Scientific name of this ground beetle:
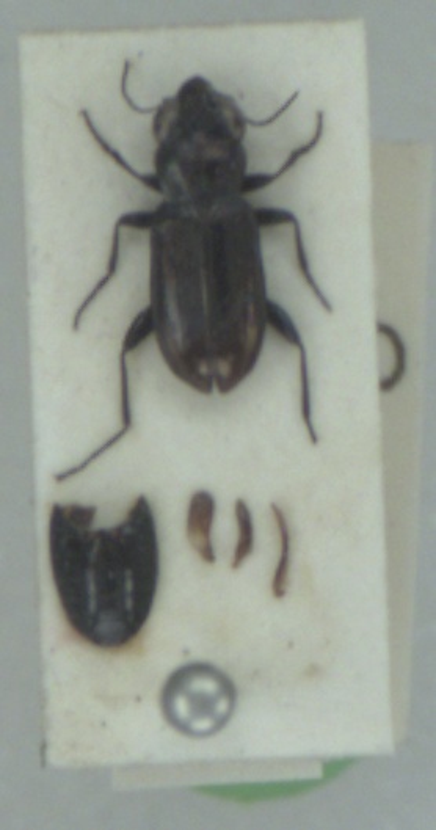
Notiophilus aquaticus
